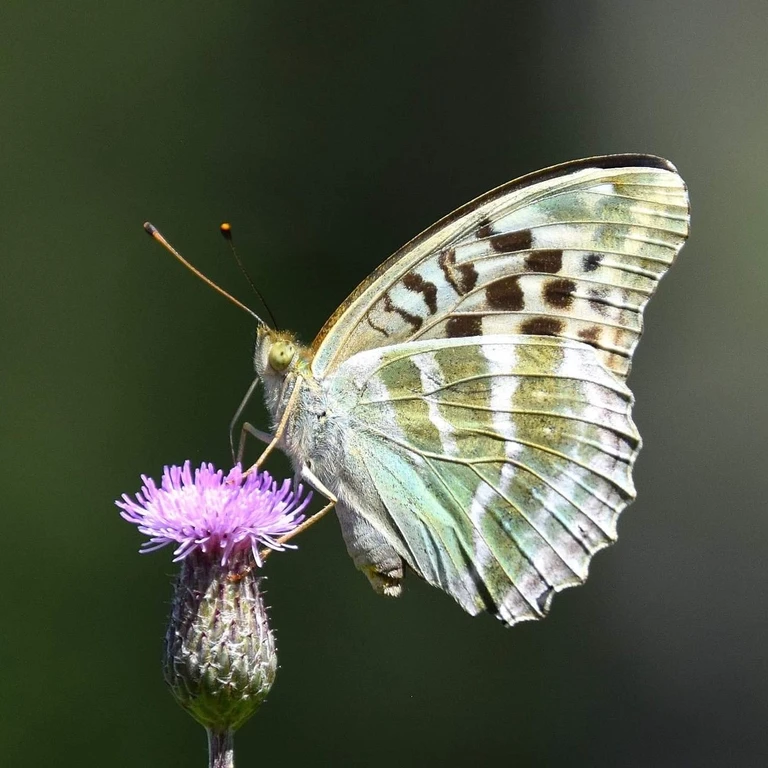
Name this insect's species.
Argynnis paphia
